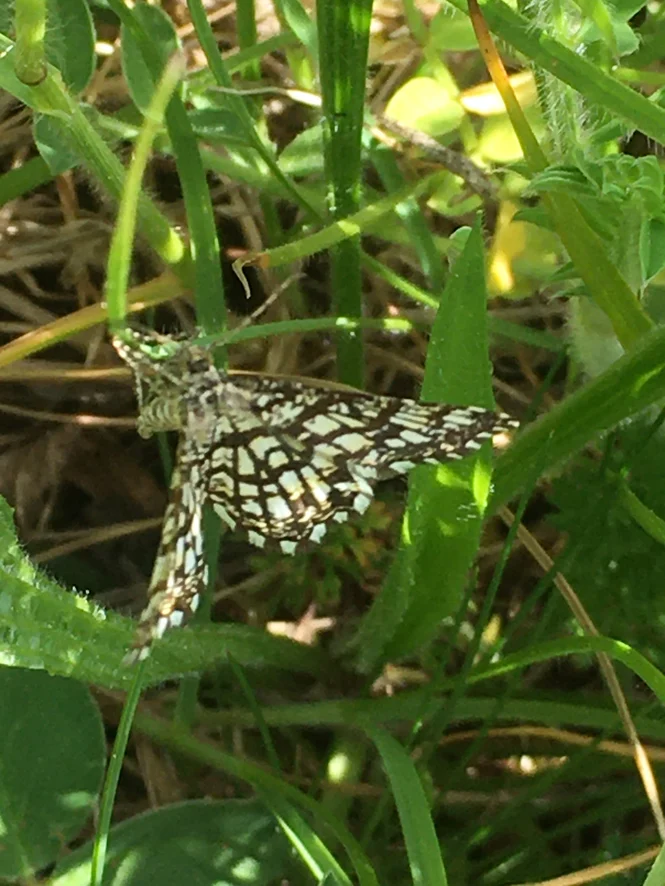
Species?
Chiasmia clathrata
